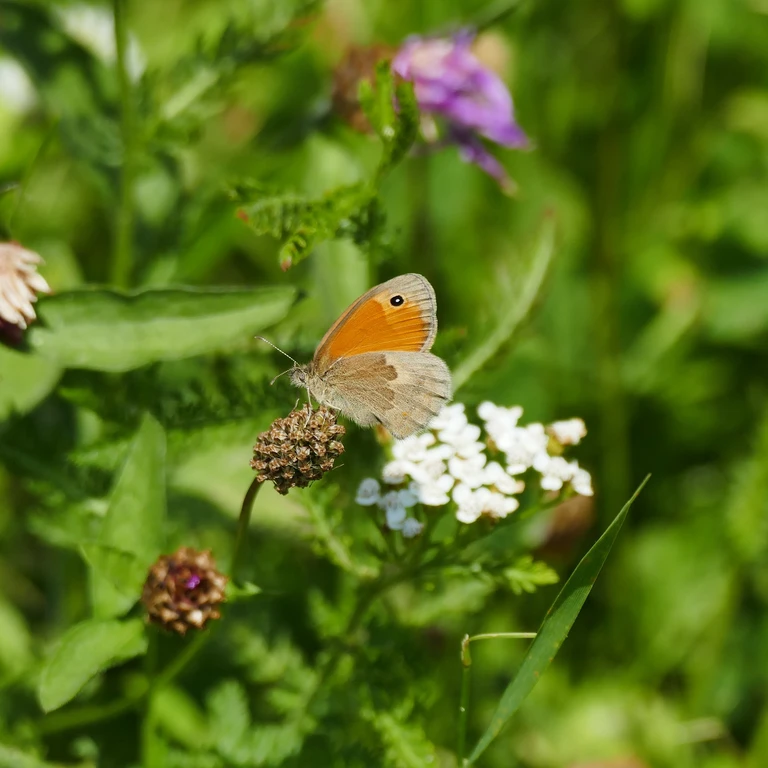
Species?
Coenonympha pamphilus
